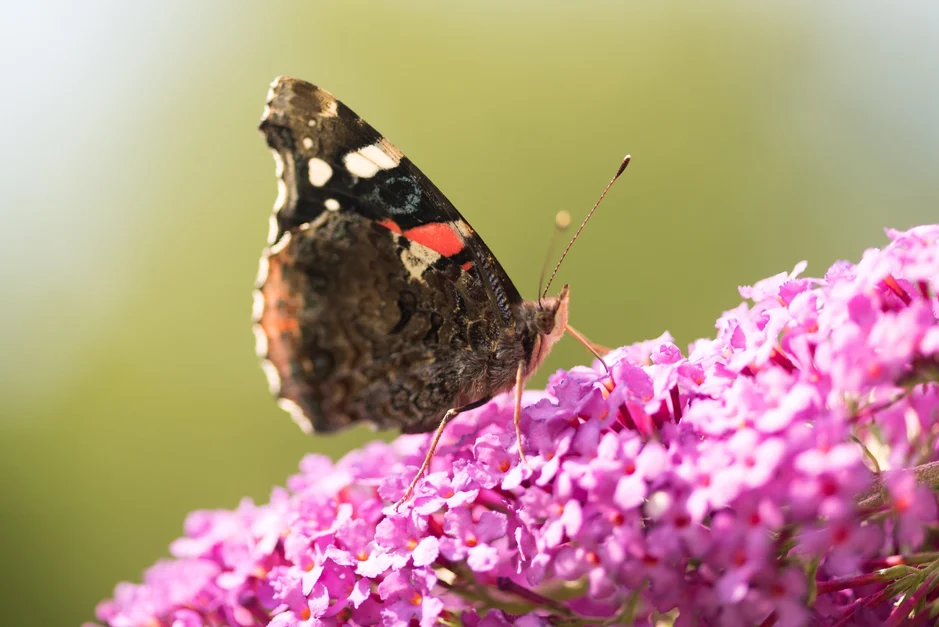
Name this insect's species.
Vanessa atalanta
